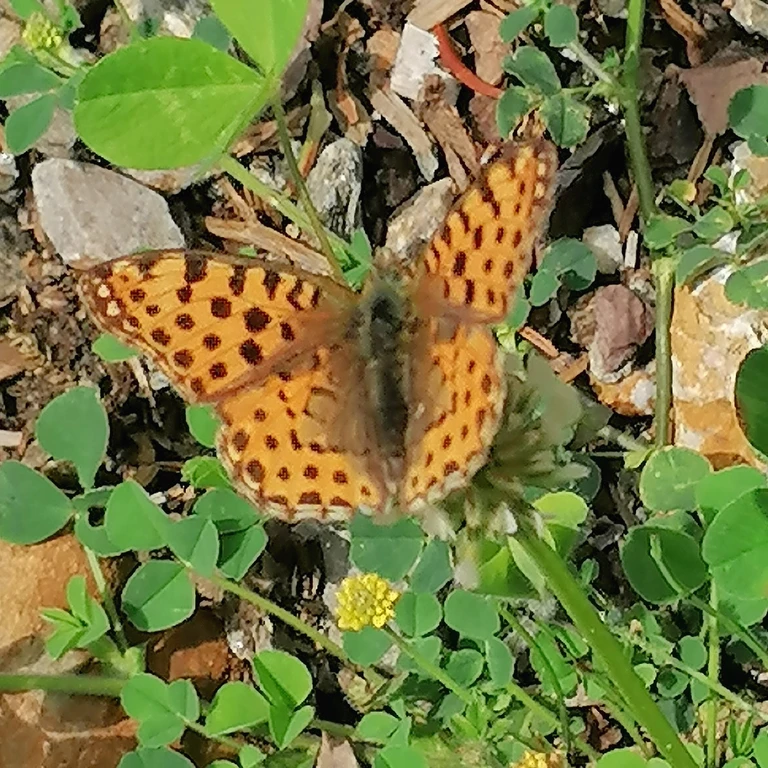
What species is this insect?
Issoria lathonia
